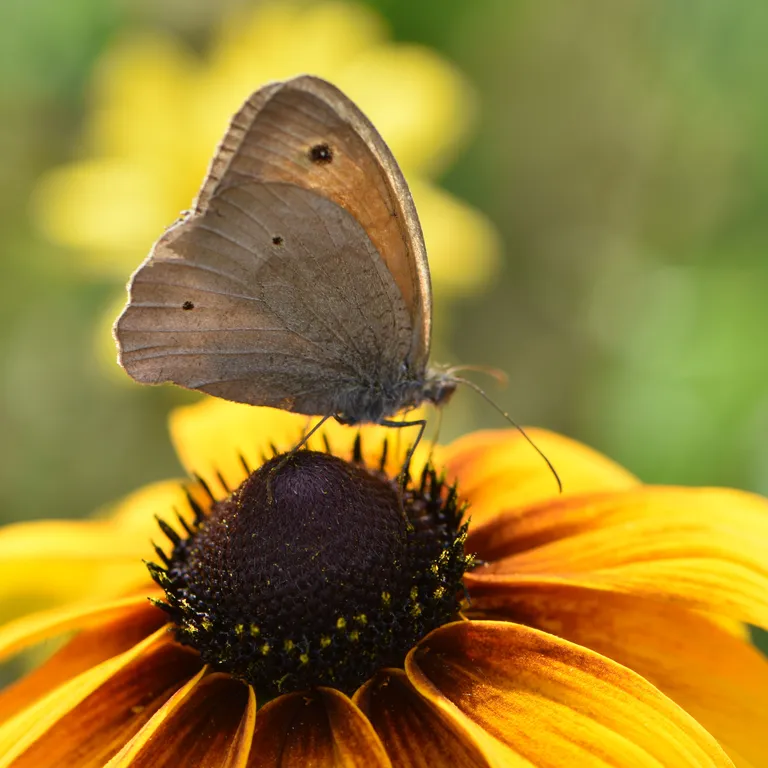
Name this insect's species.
Maniola jurtina
